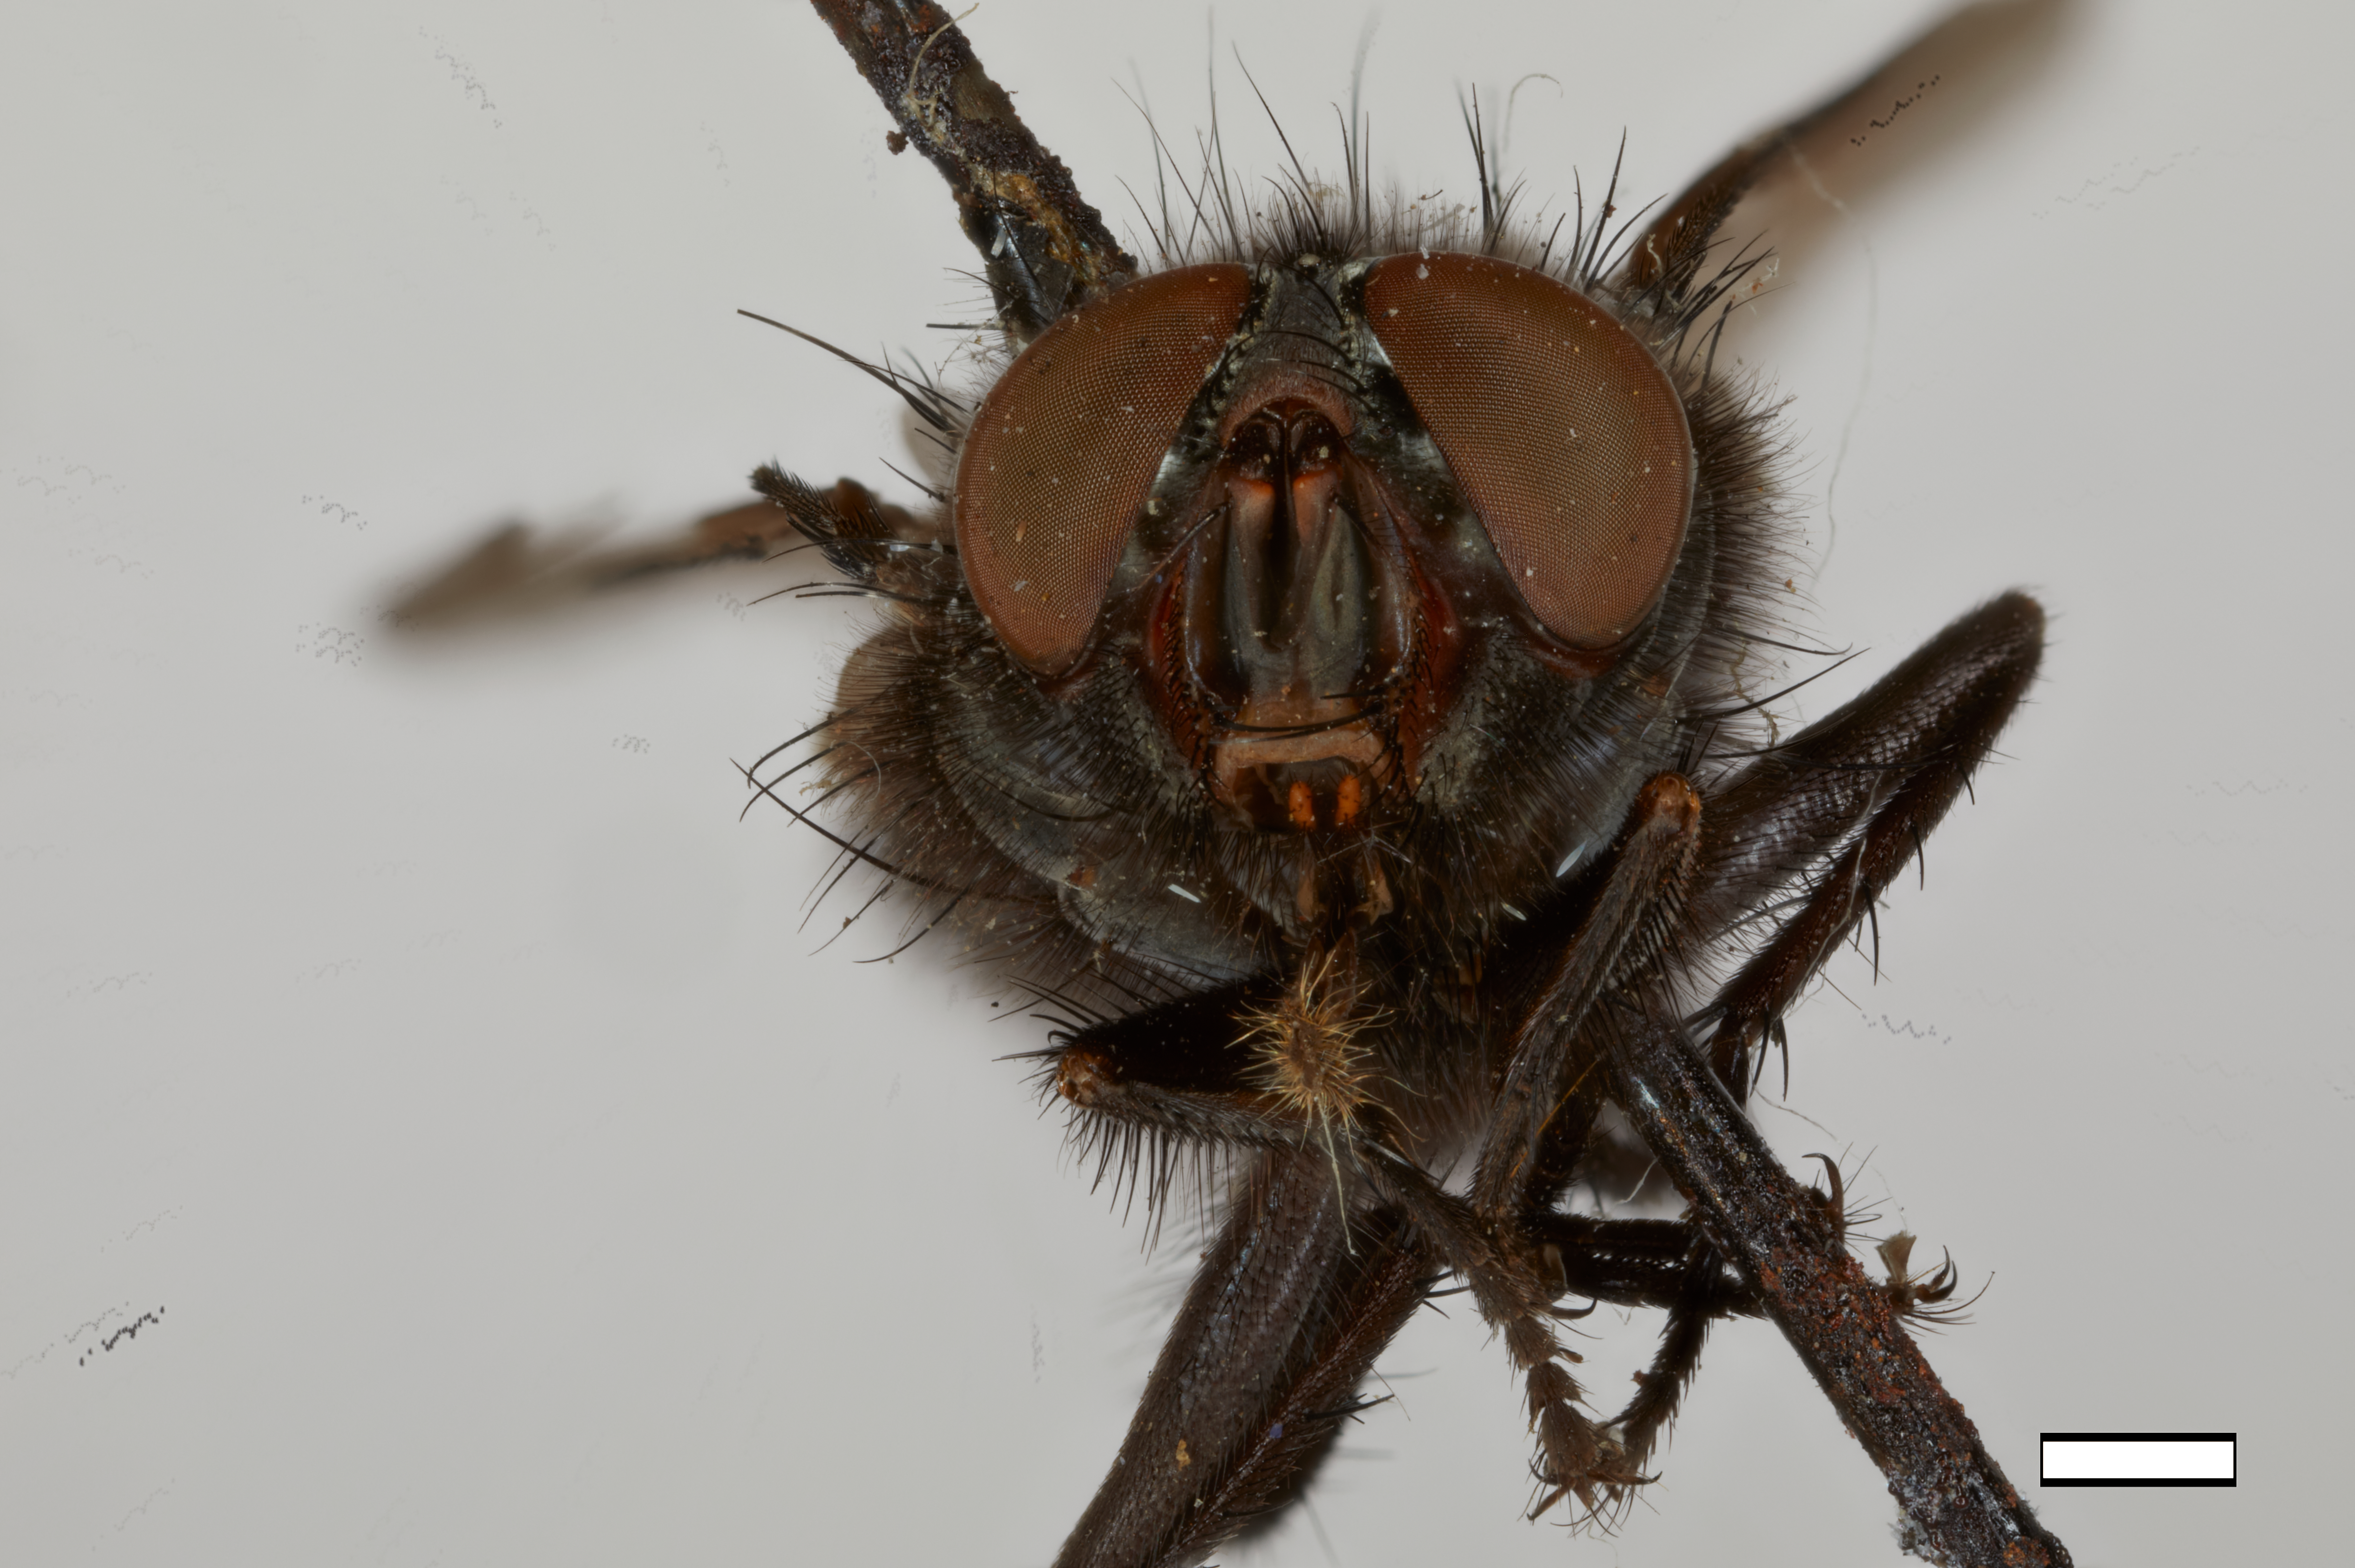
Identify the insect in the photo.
Calliphora grahami (also Aldrichina grahami)
